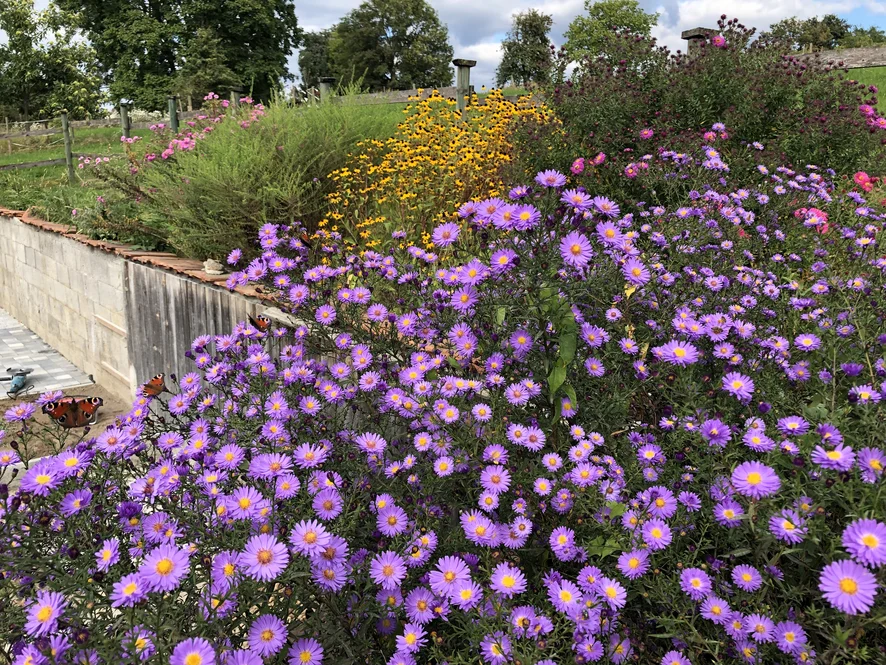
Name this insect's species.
Aglais io
